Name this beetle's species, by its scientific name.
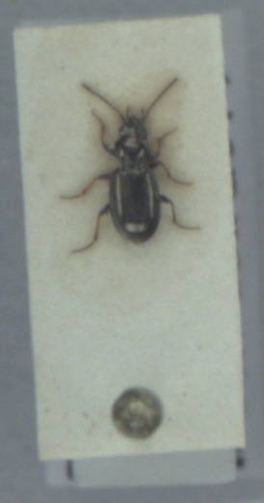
Bembidion properans
